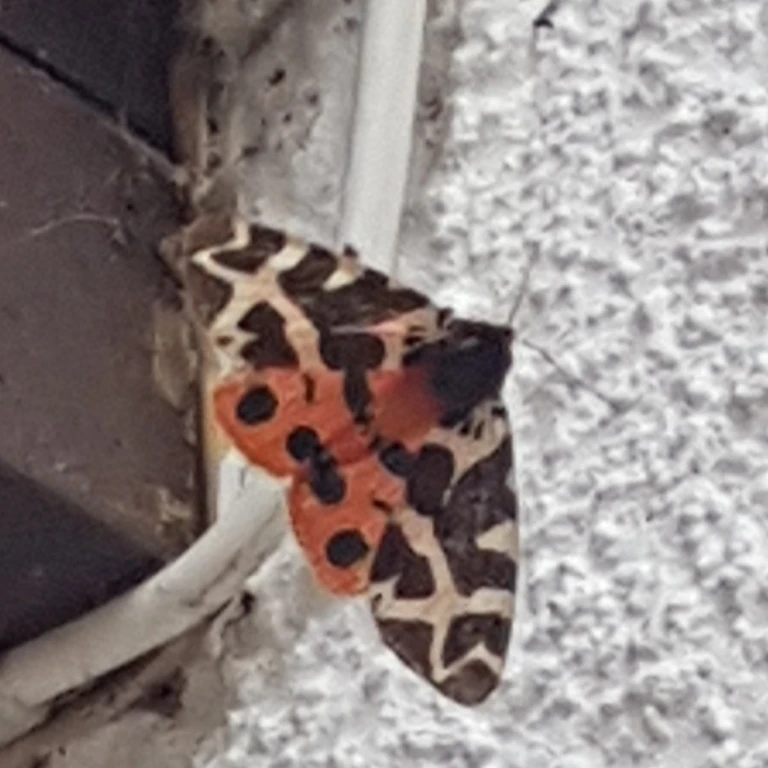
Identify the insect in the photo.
Arctia caja
